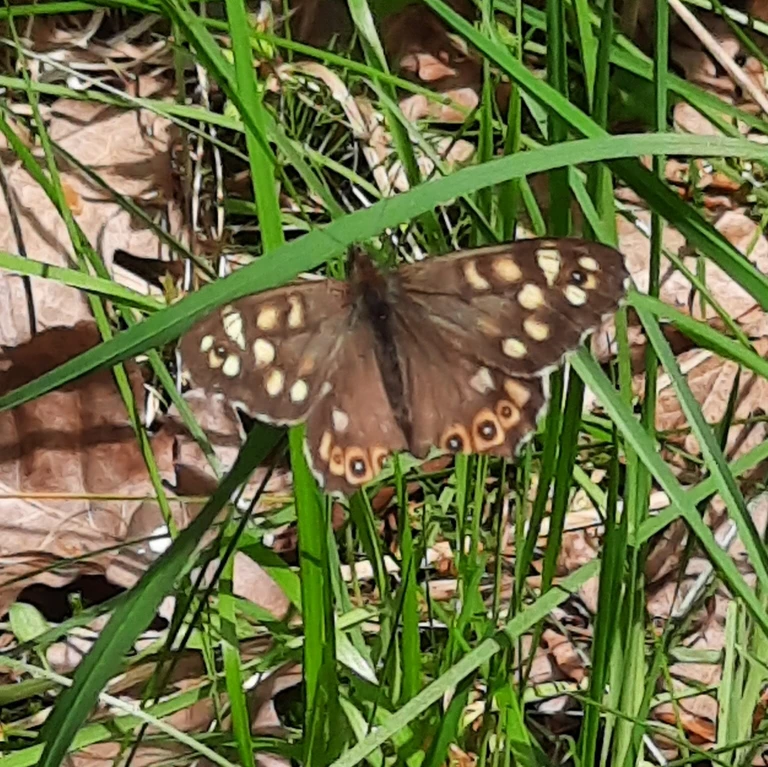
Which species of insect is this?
Pararge aegeria
